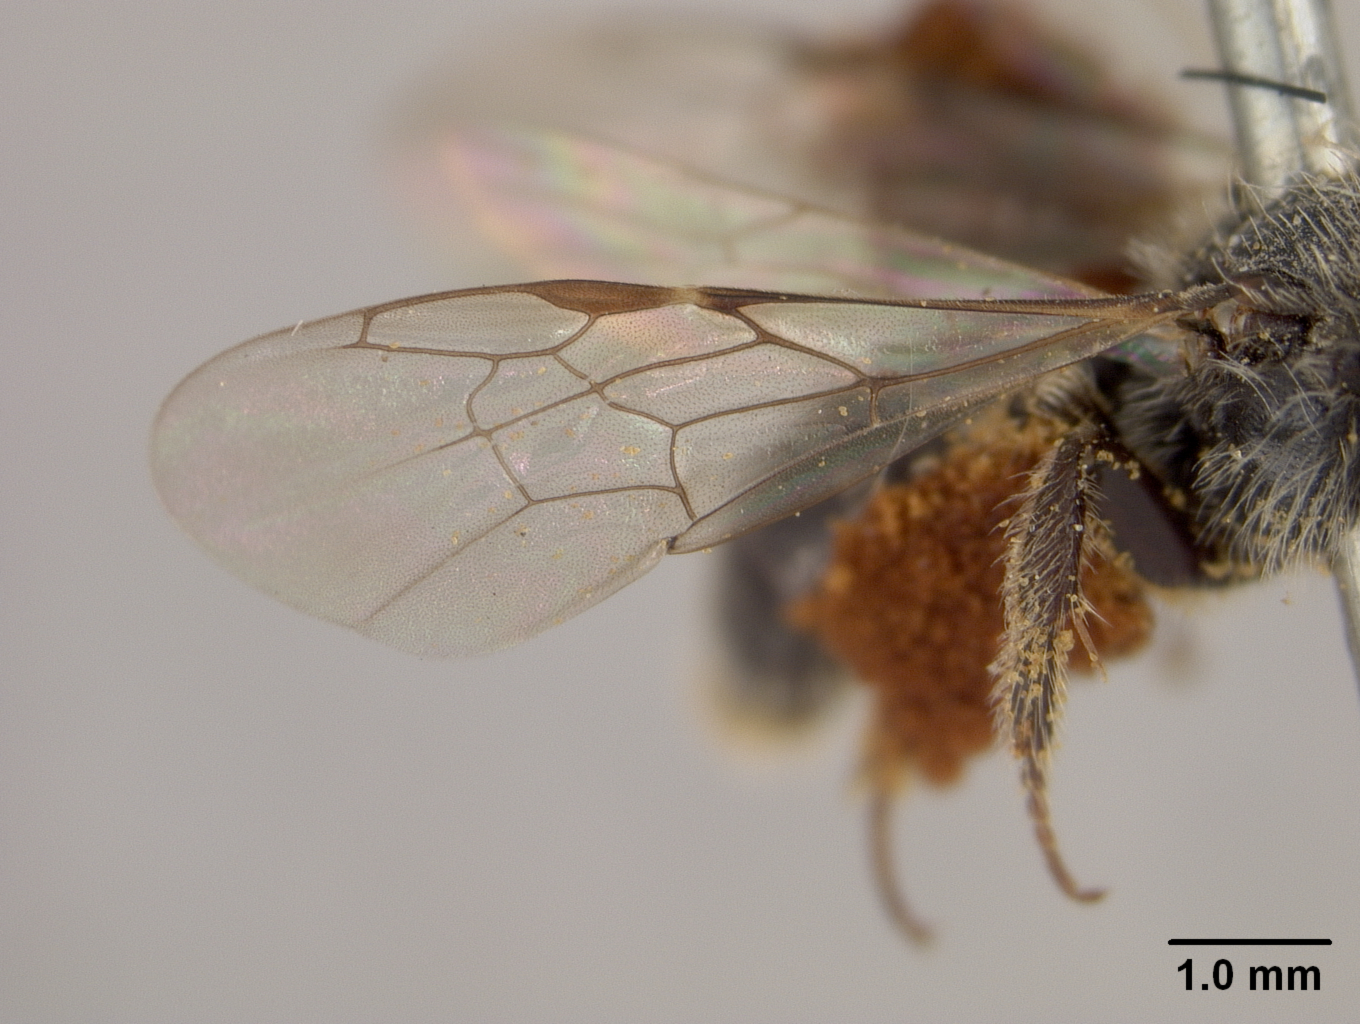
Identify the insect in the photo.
Panurginus cressoniellus
